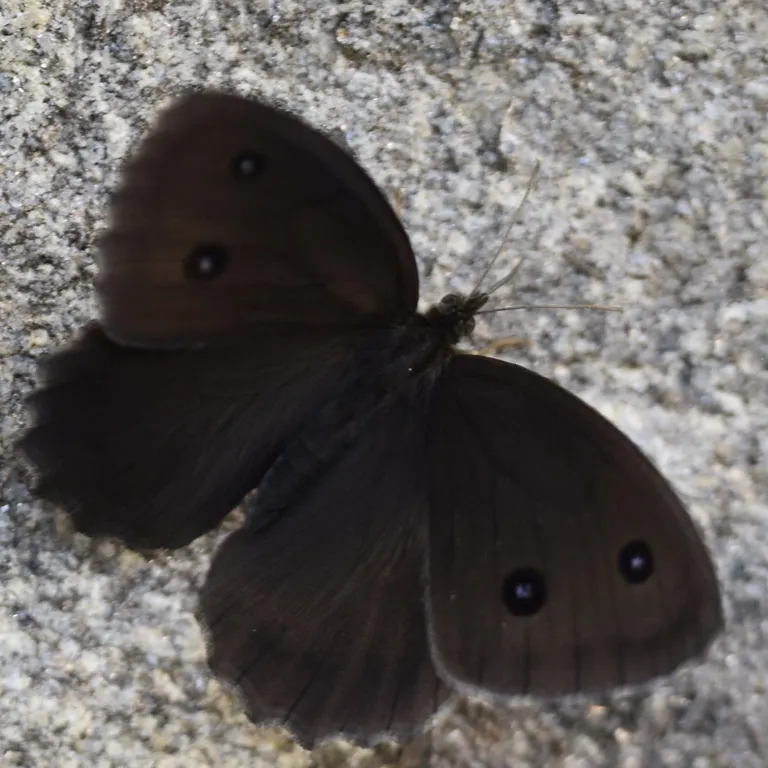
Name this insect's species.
Minois dryas
